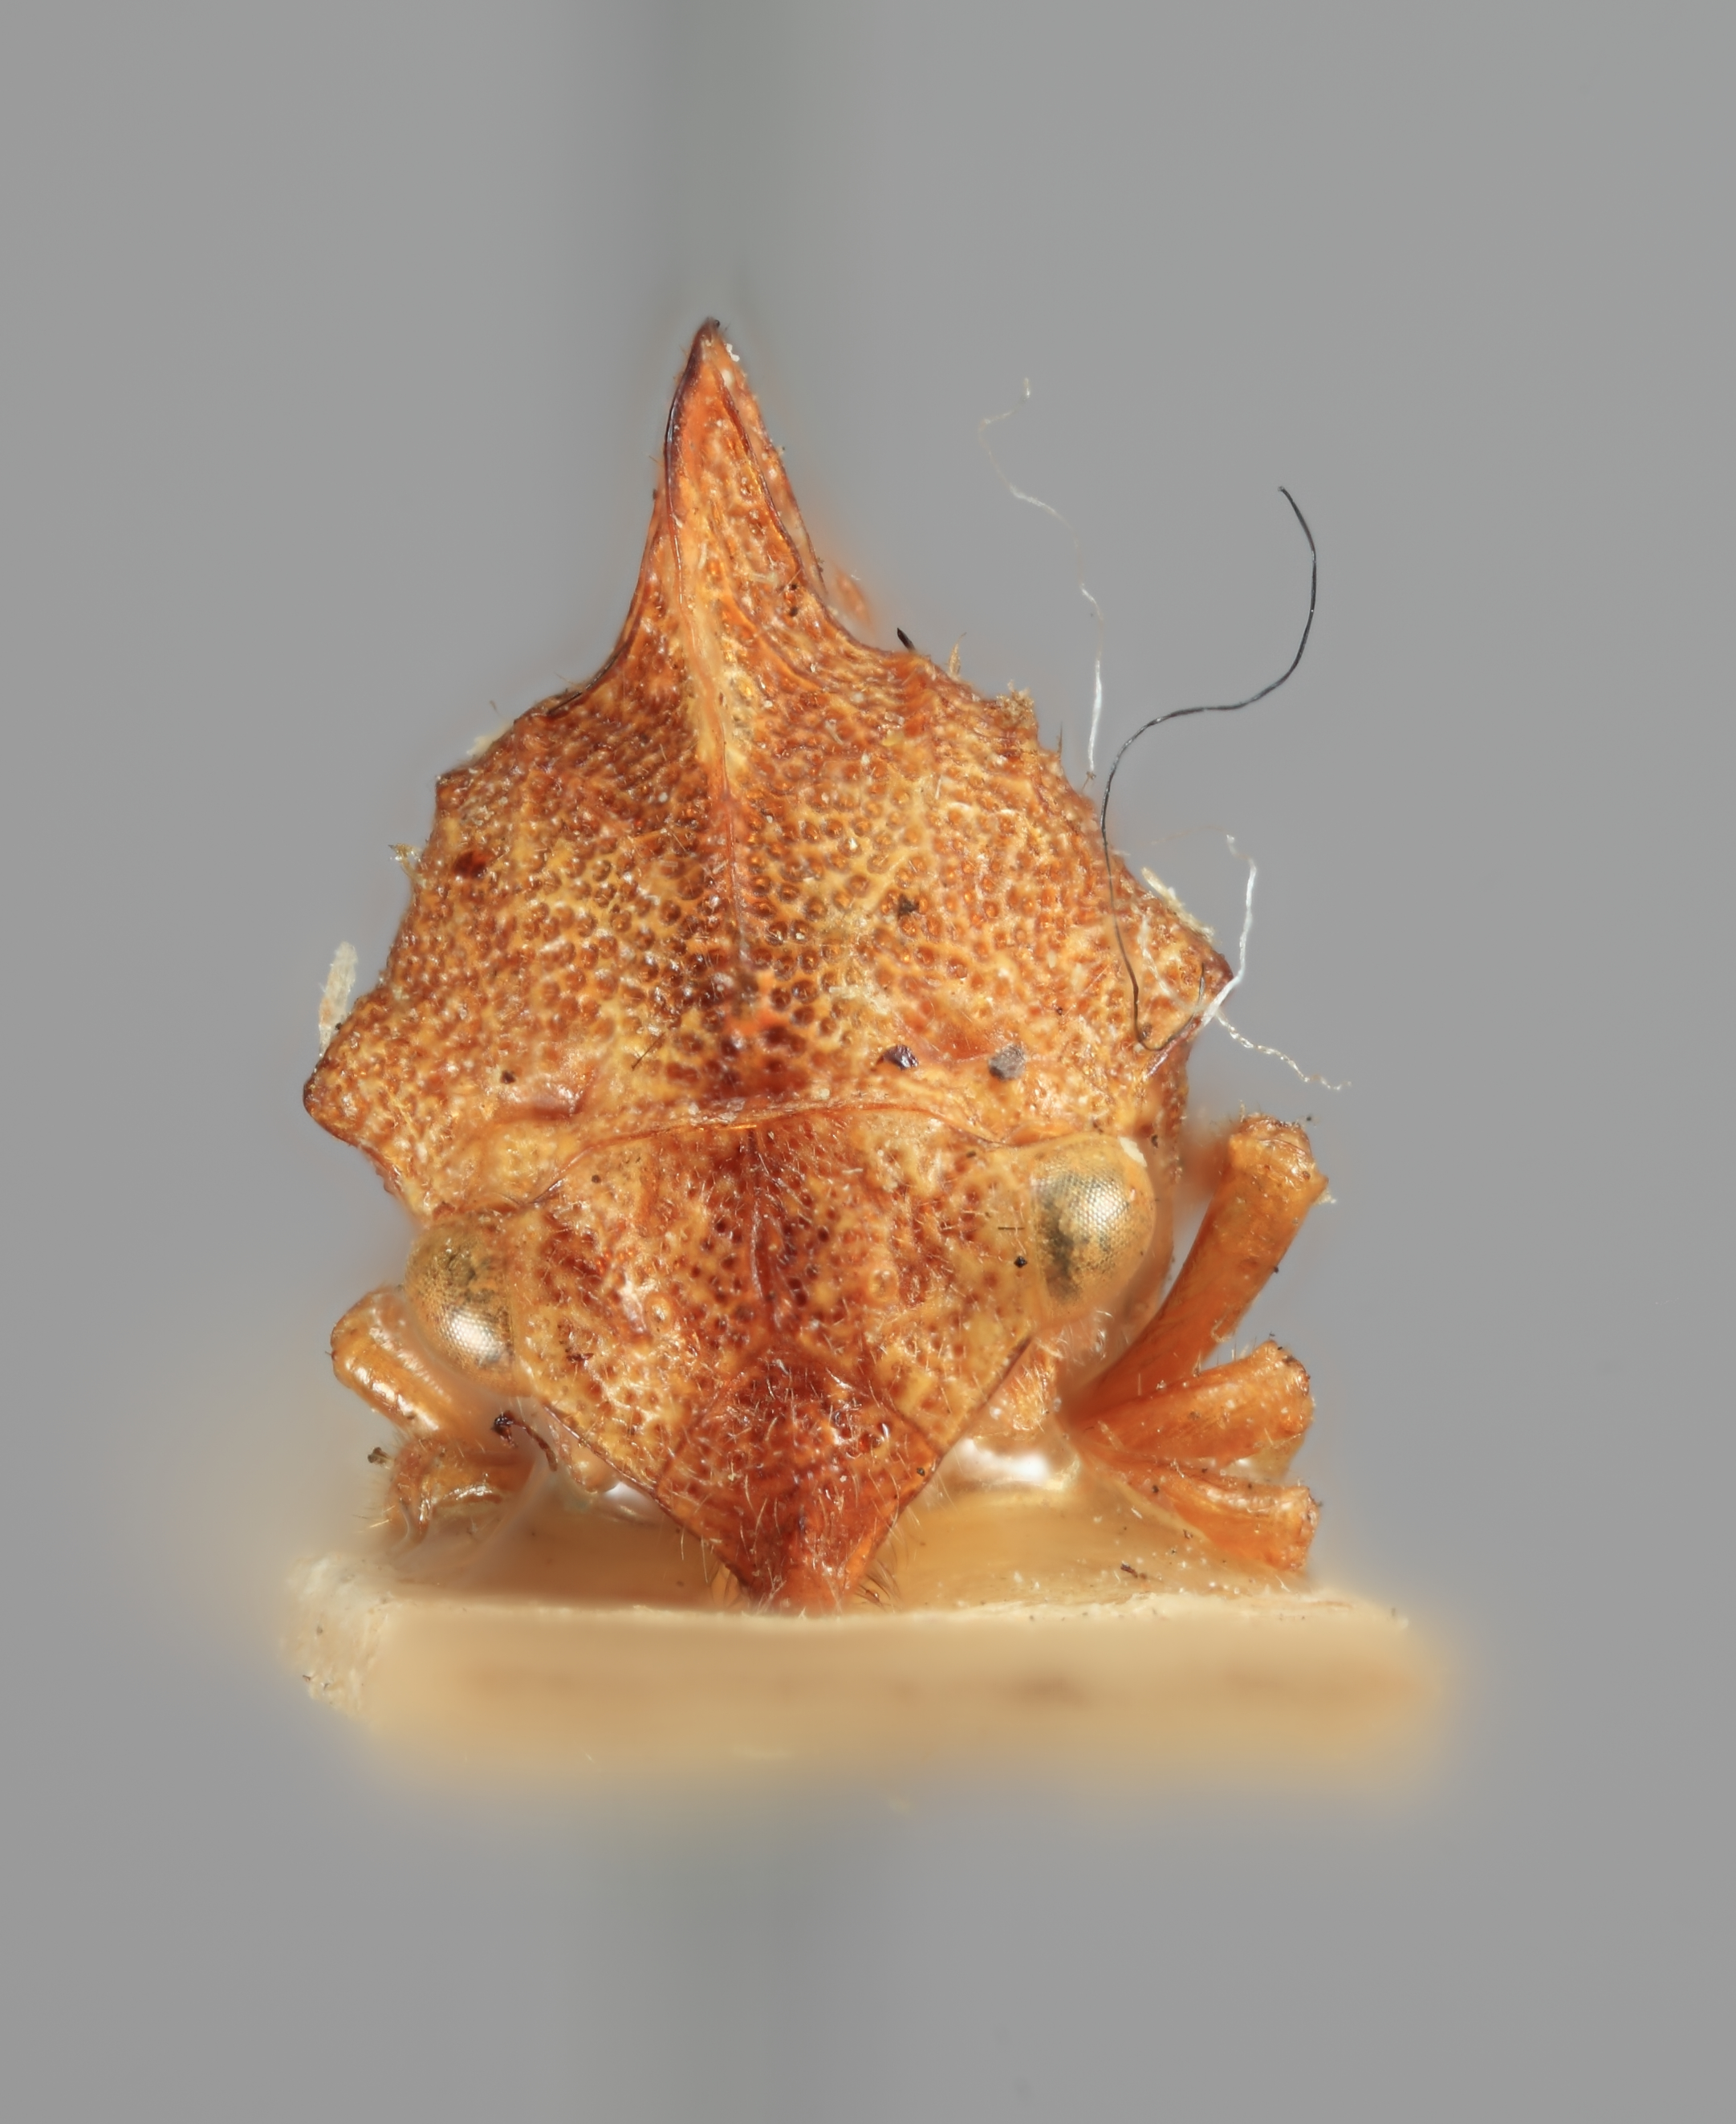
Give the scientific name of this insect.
Metheisa sinuata
